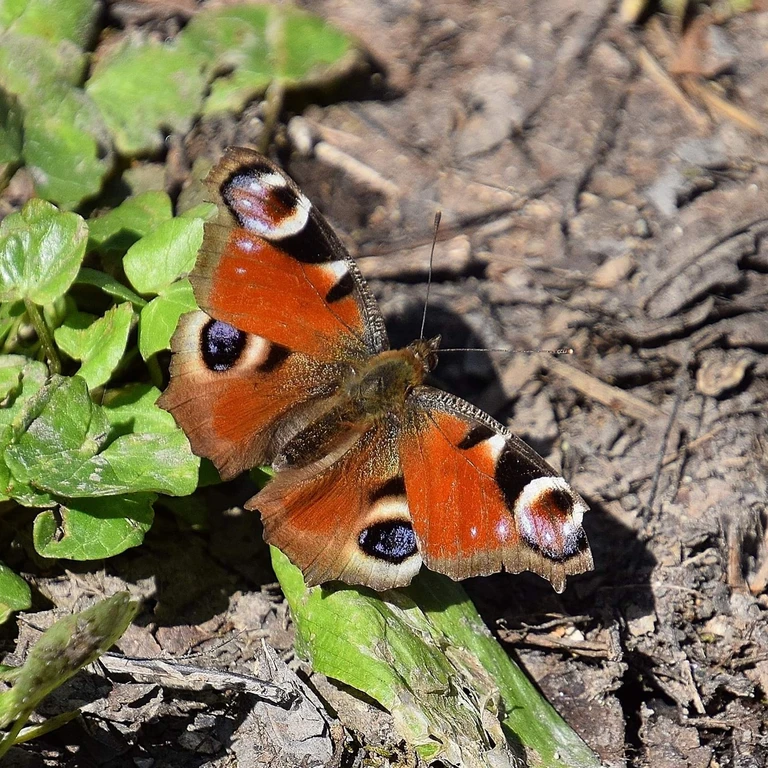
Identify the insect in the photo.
Aglais io
